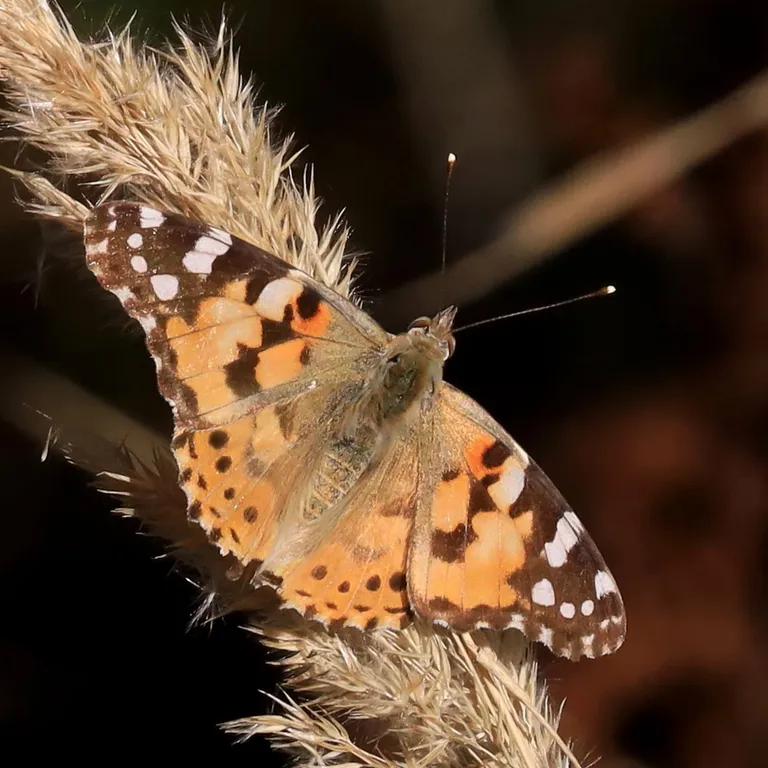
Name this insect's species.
Vanessa cardui
